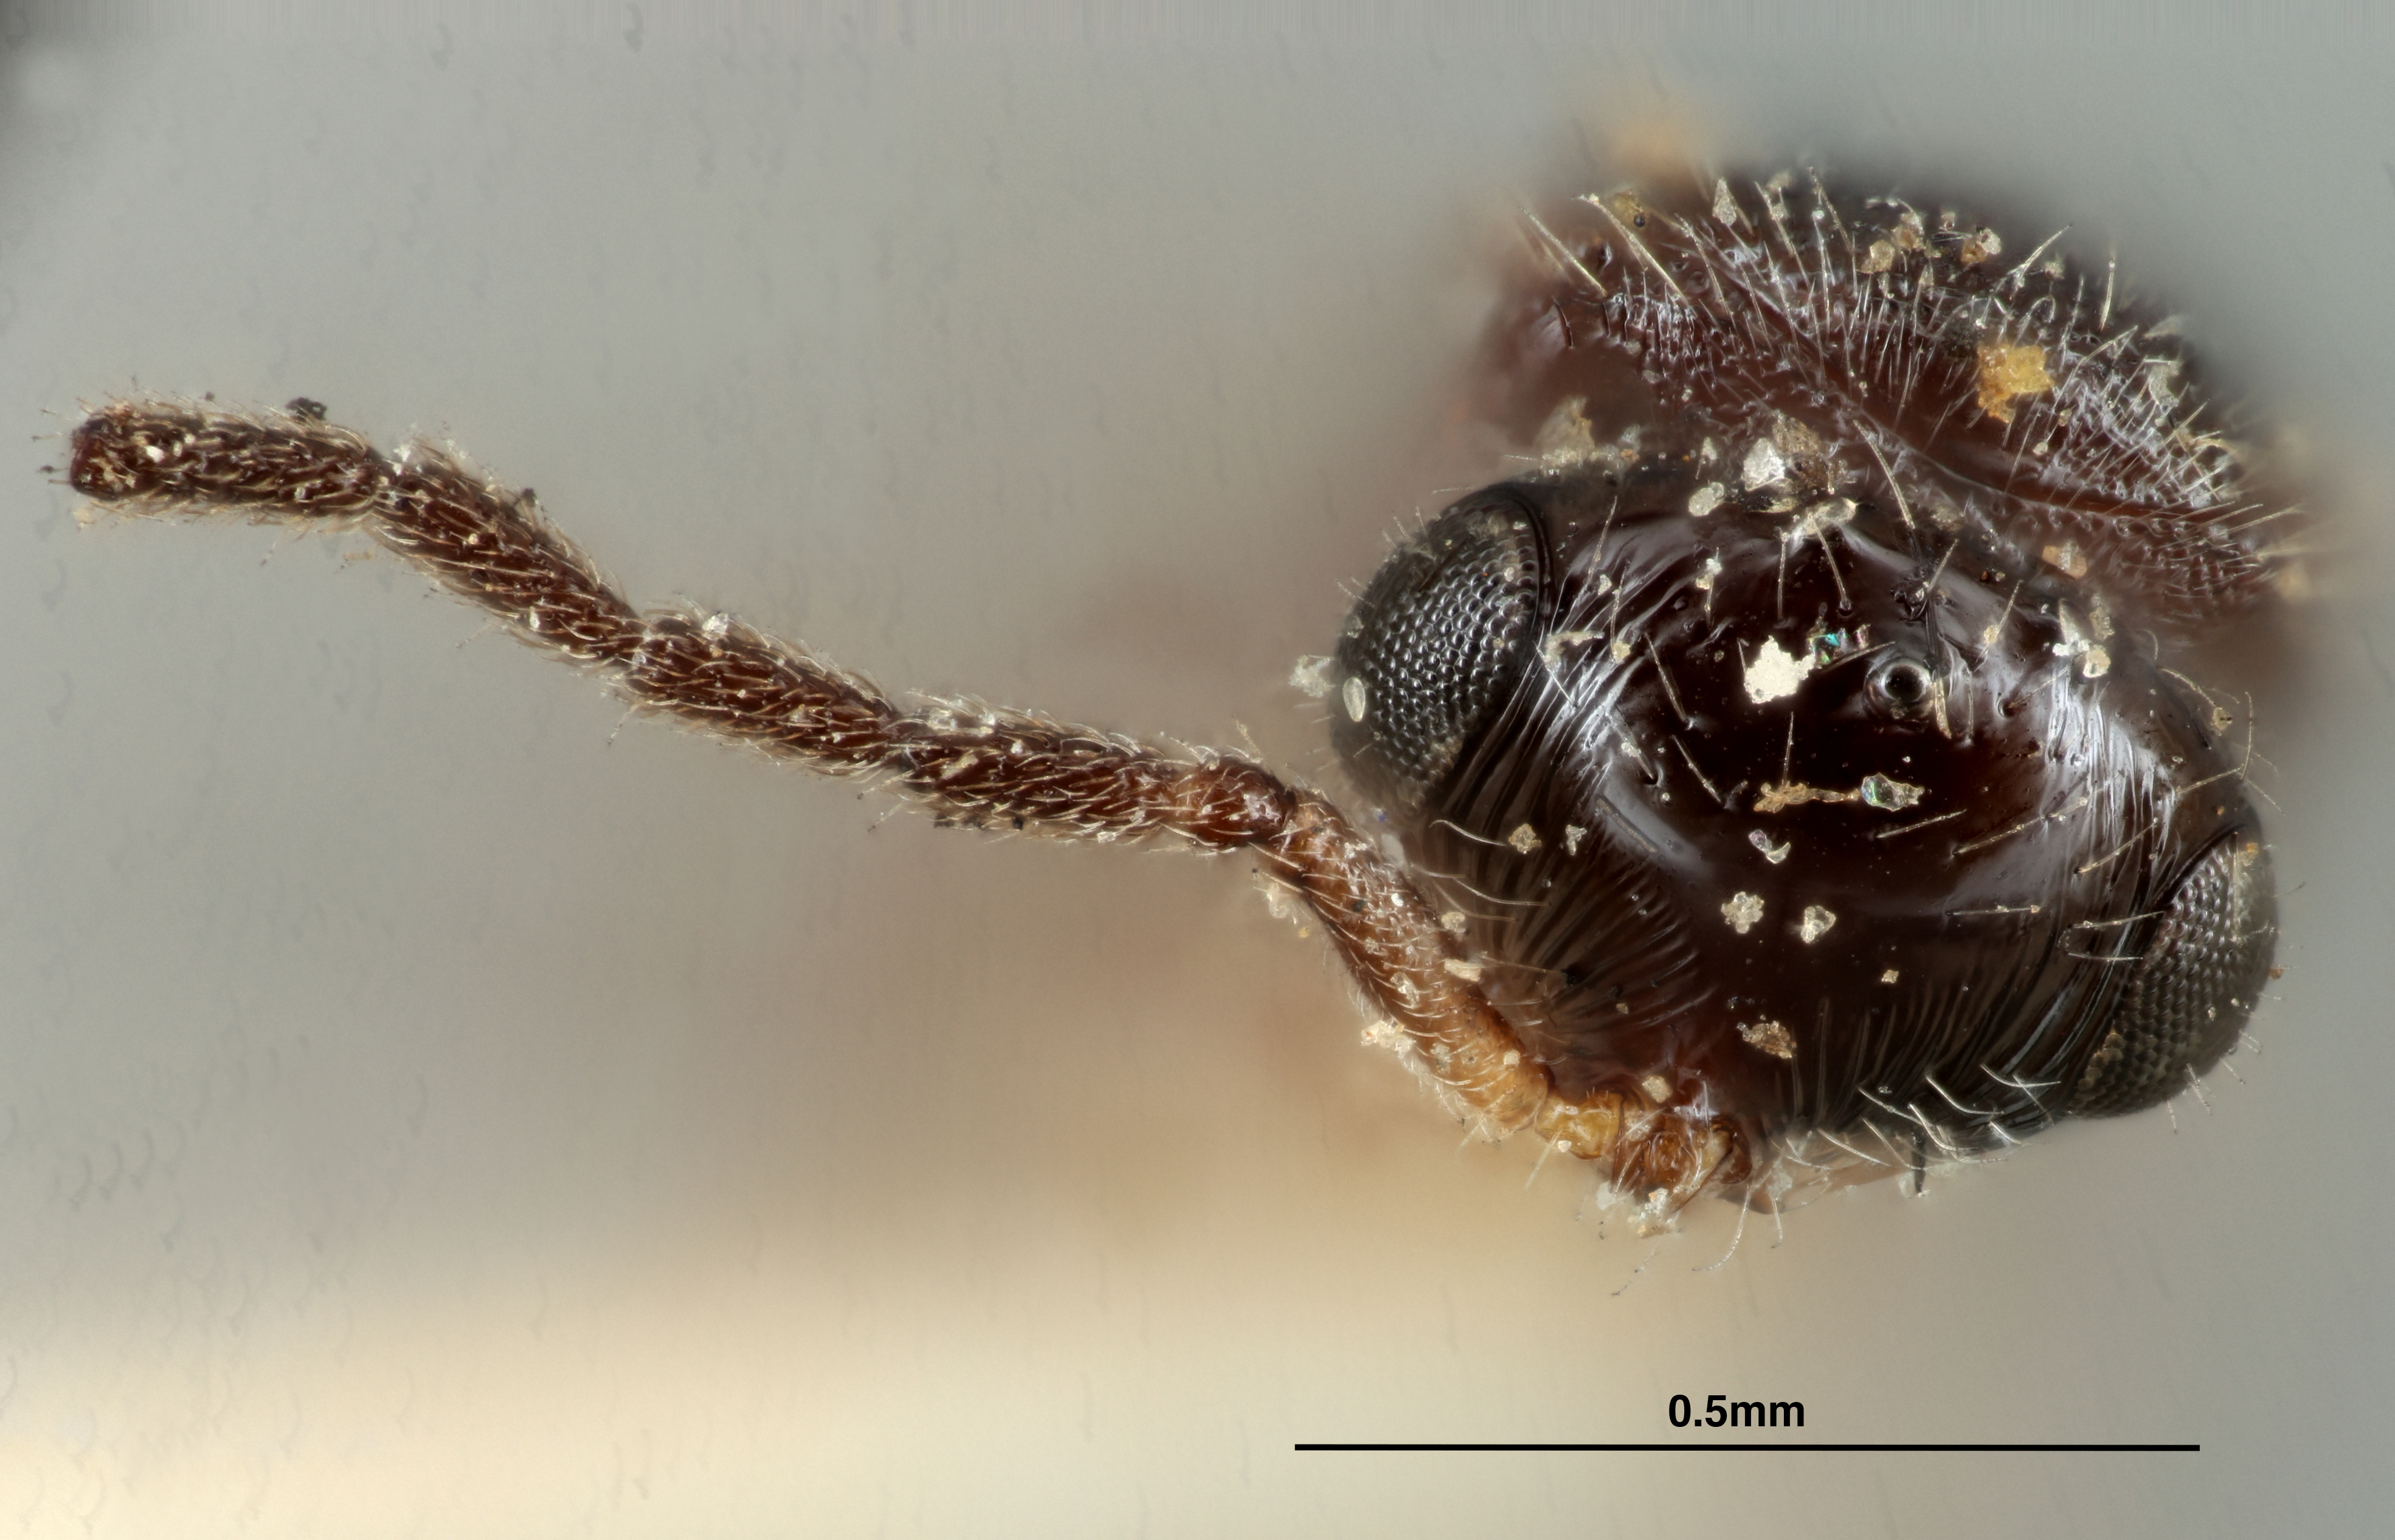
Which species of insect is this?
Trimorus erythrogaster
